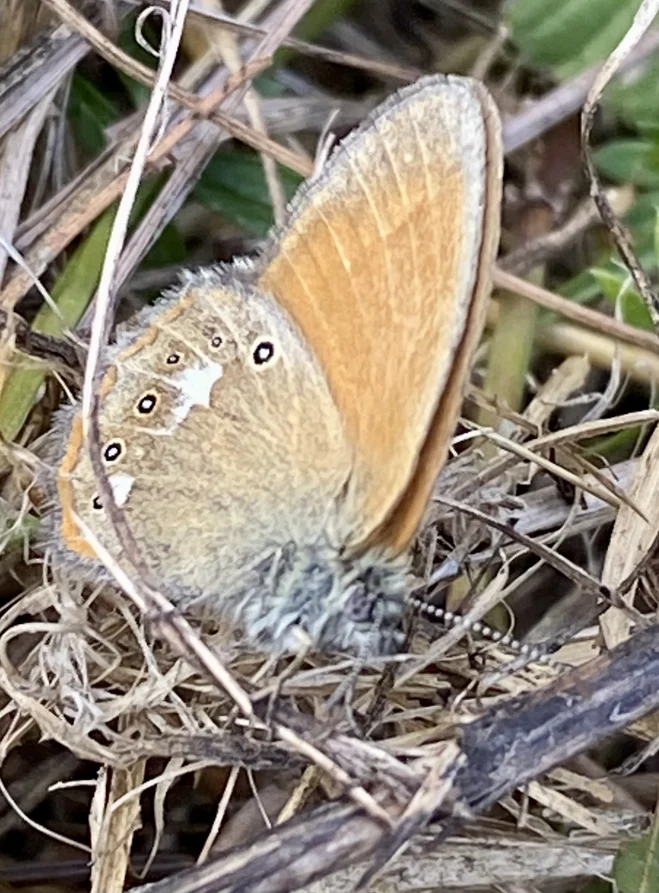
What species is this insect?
Coenonympha glycerion (also Coenonympha iphis)
